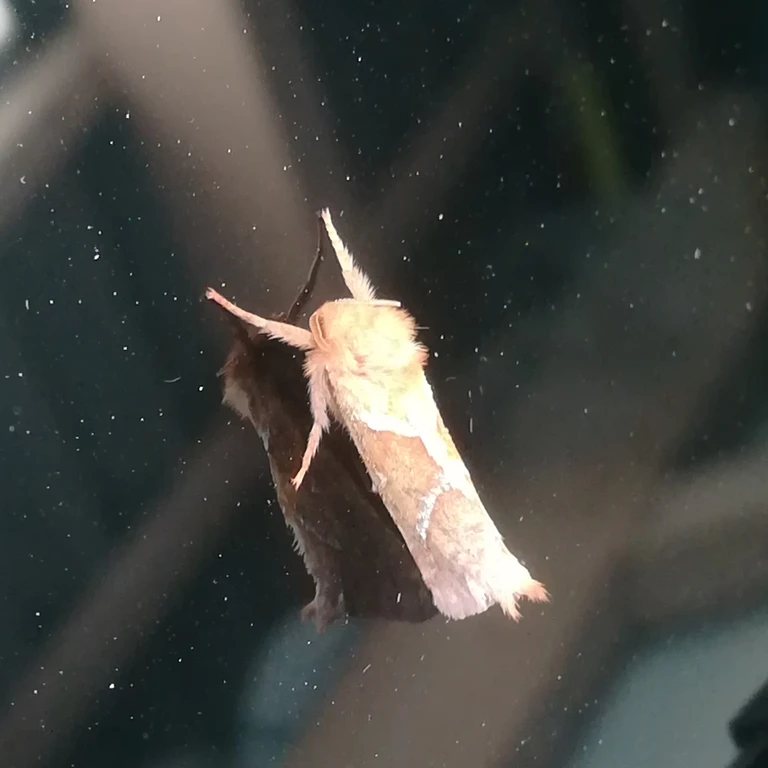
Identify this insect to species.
Triodia sylvina
